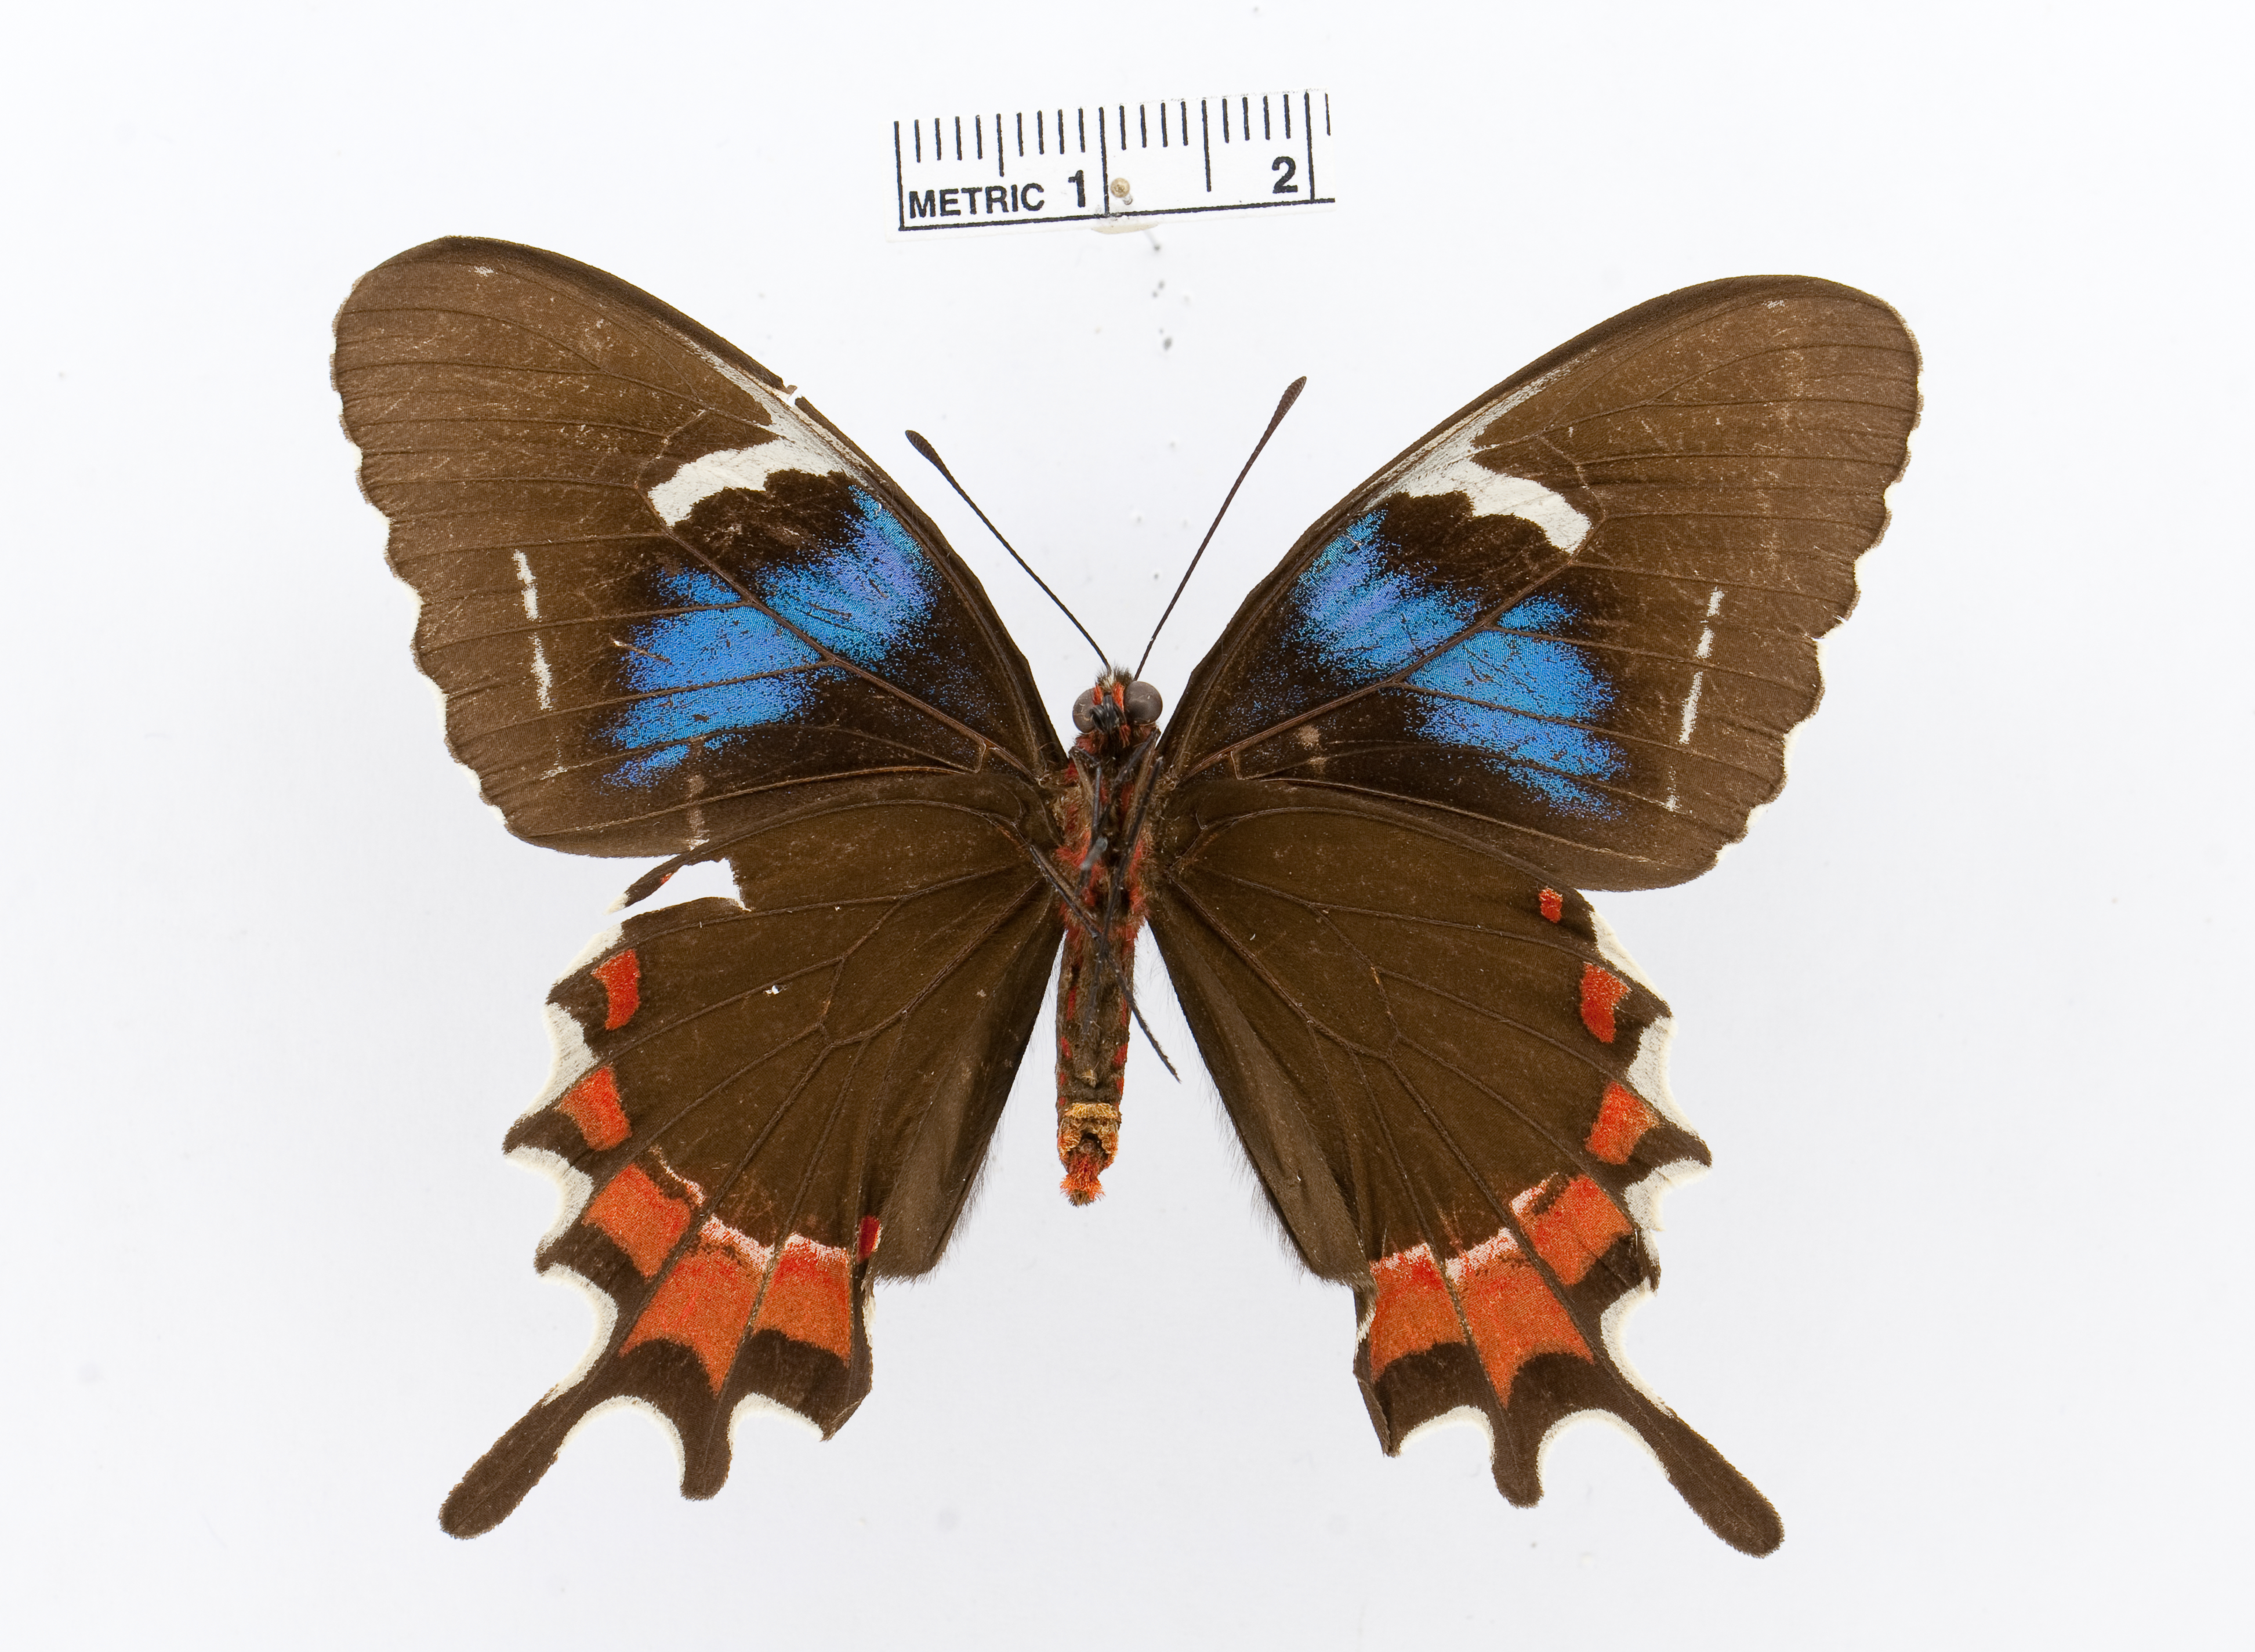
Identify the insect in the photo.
Parides gundlachianus
